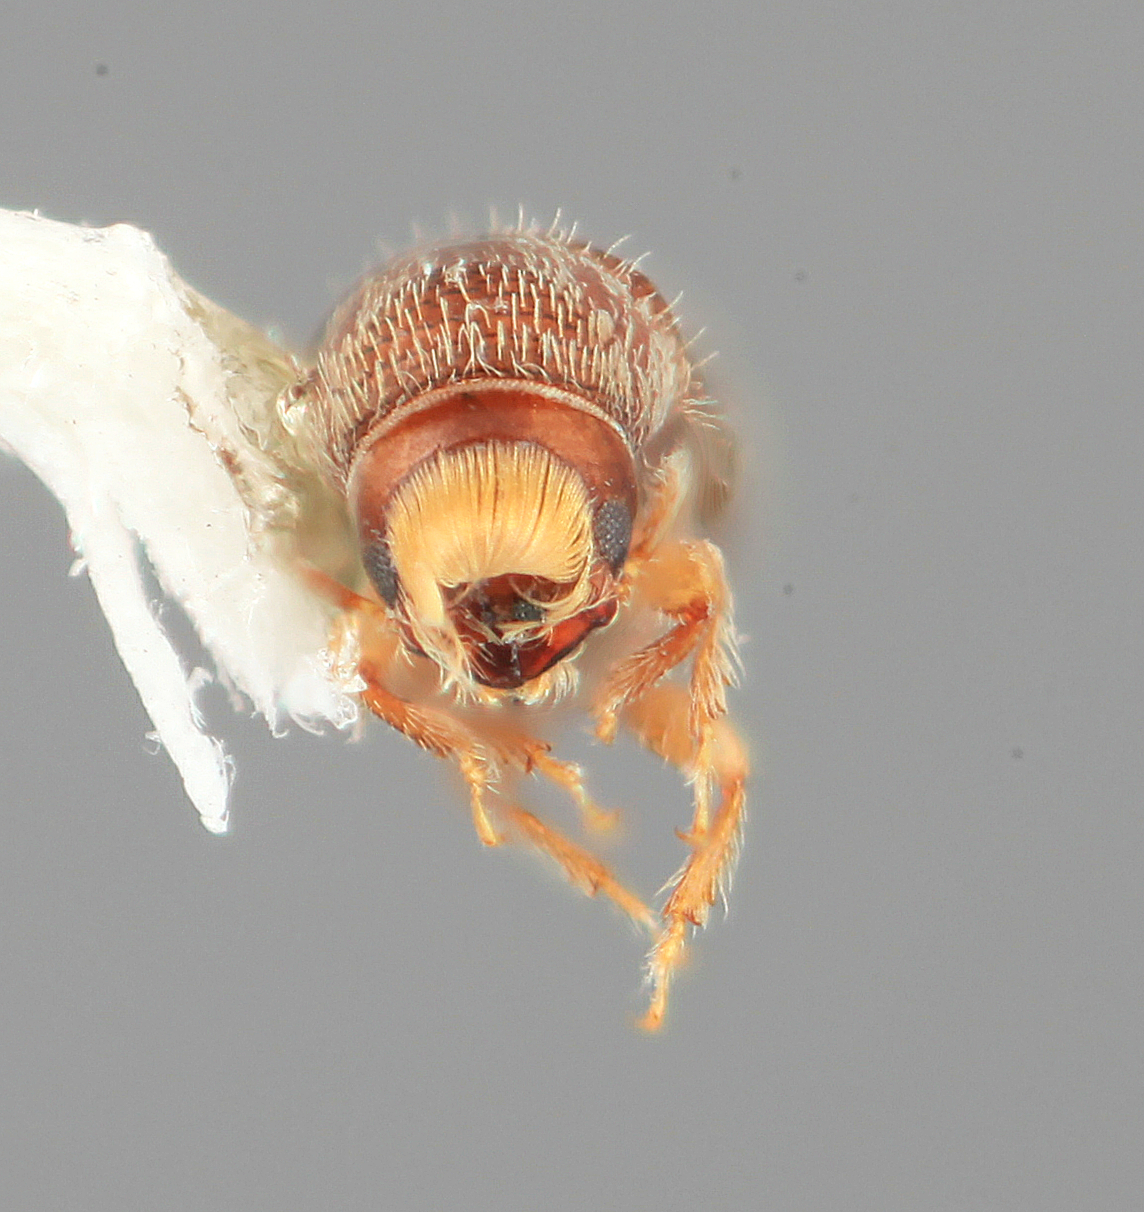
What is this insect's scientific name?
Pseudopityophthorus colombianus
